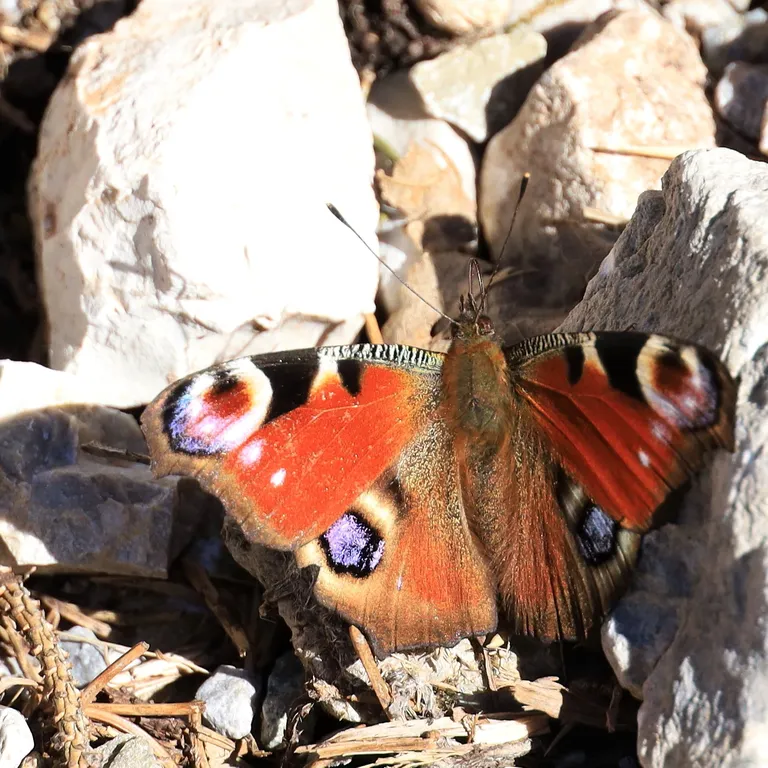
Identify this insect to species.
Aglais io
